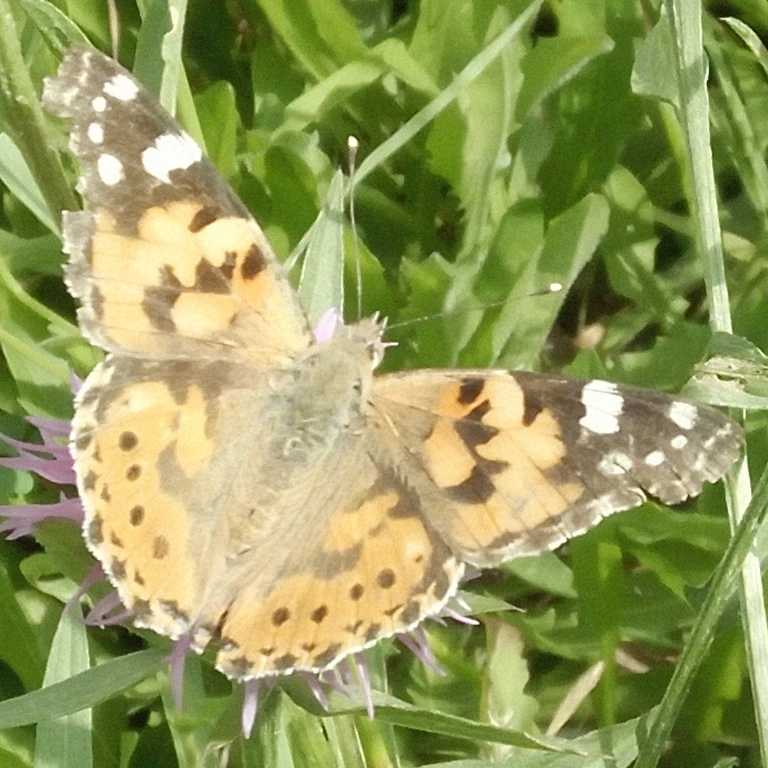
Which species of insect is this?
Vanessa cardui
